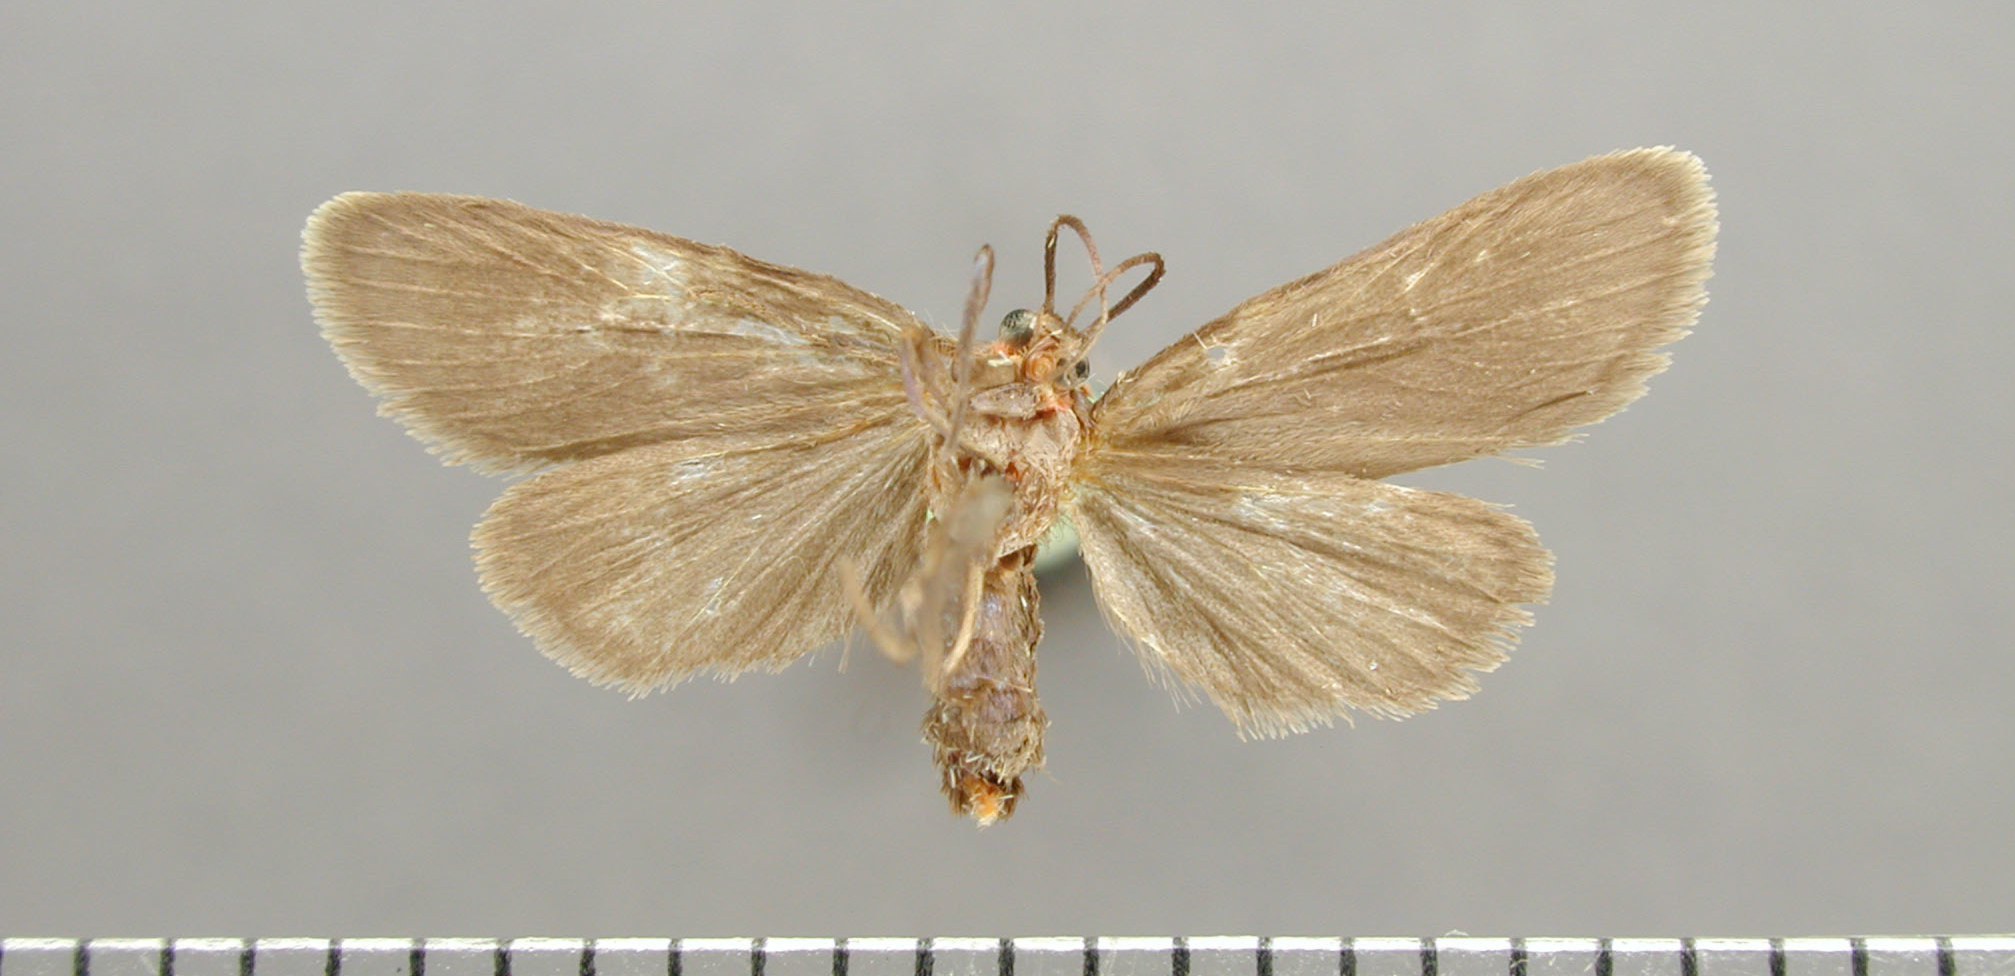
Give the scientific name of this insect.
Paraprepia fuscilingua
